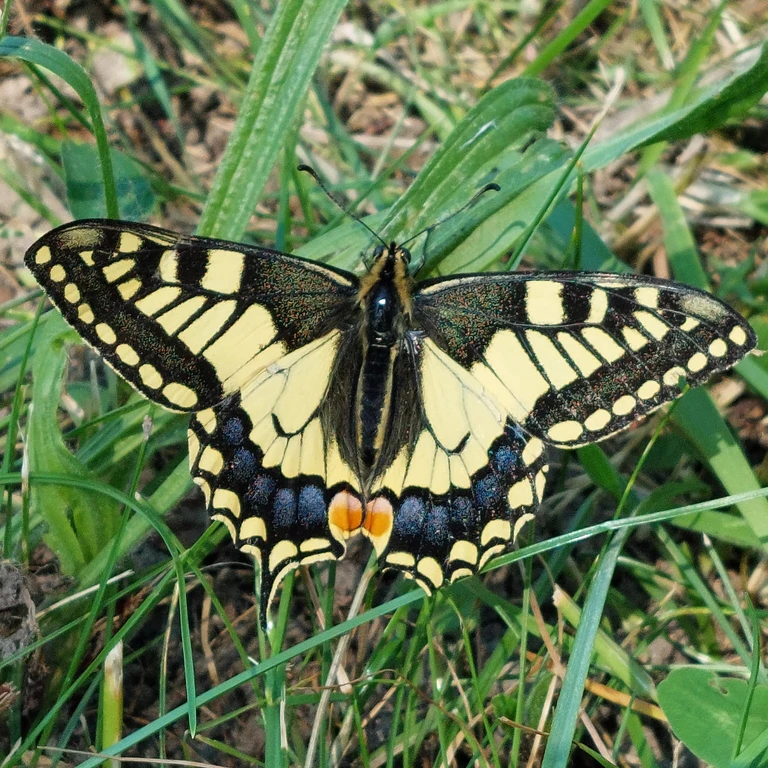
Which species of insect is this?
Papilio machaon
